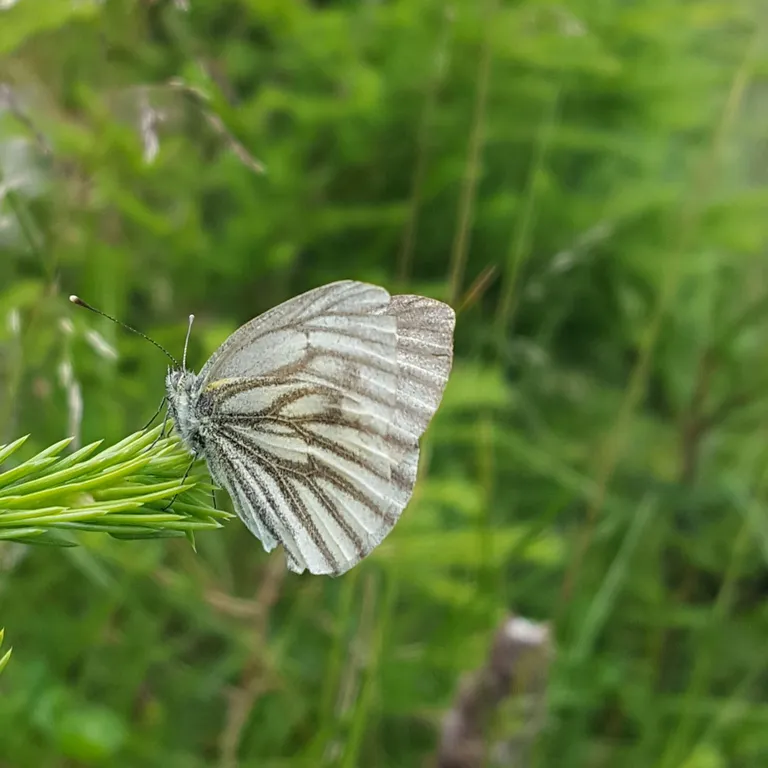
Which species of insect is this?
Pieris bryoniae
